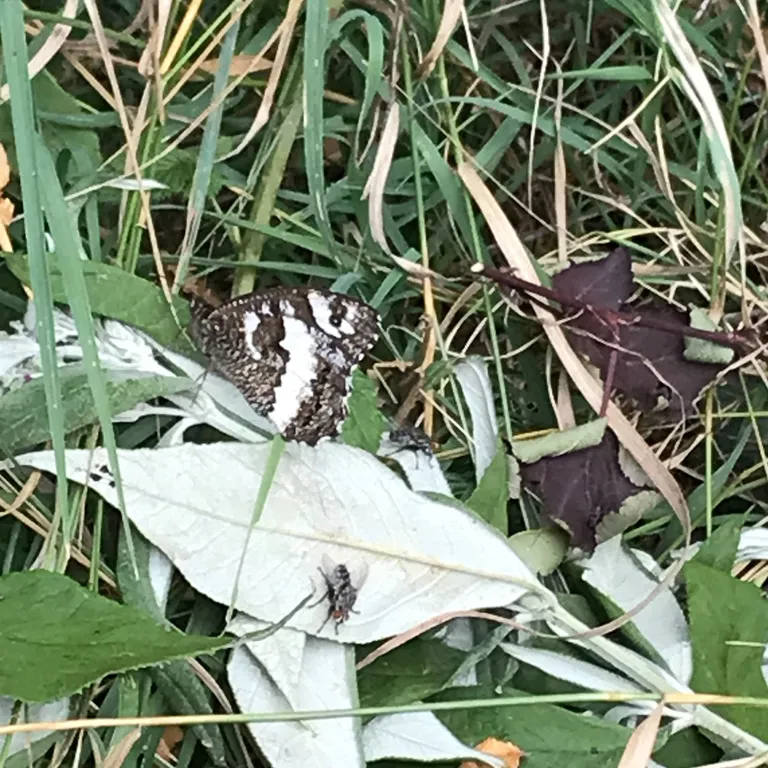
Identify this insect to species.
Brintesia circe
